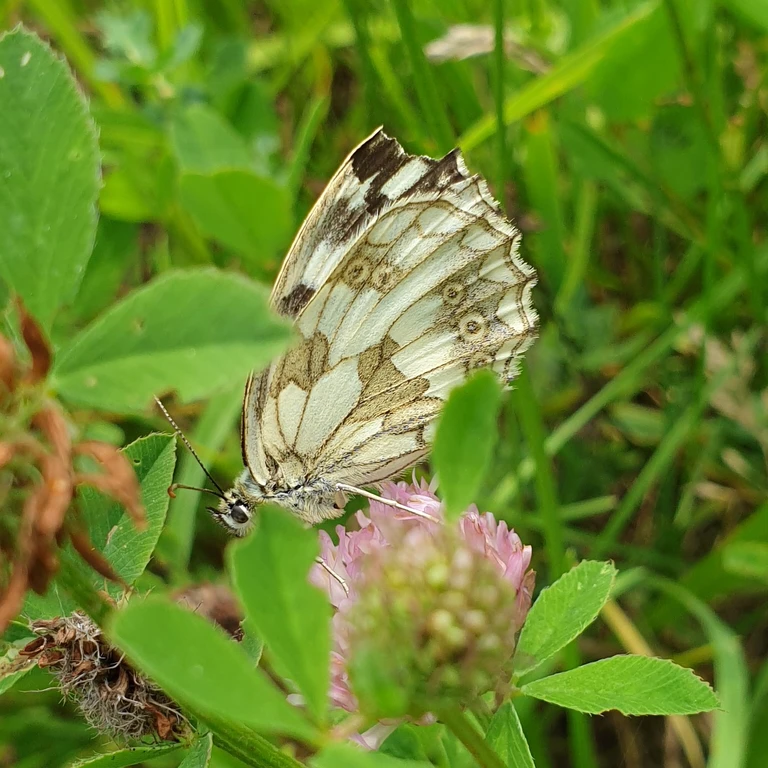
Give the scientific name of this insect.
Melanargia galathea
